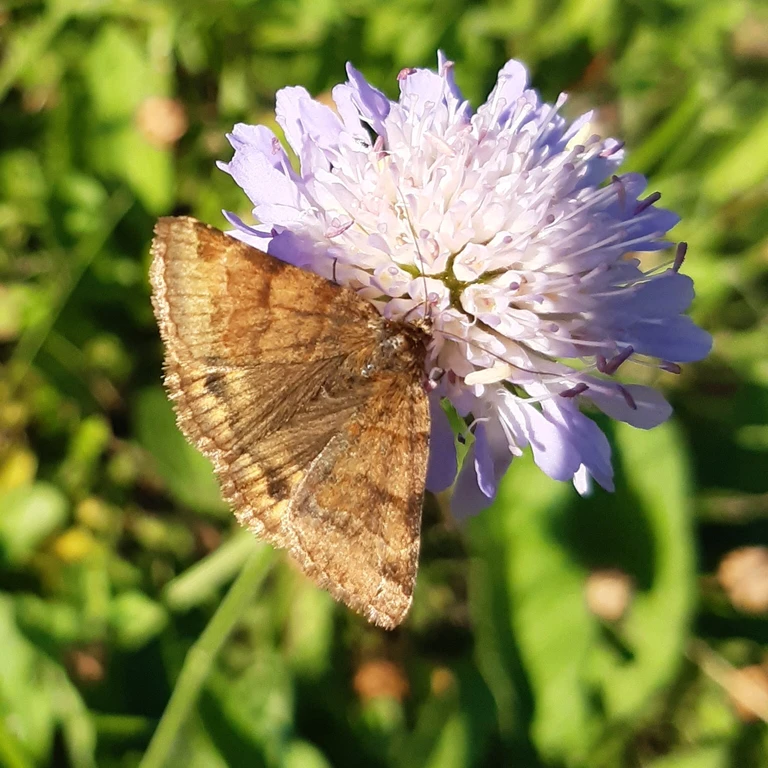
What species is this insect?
Euclidia glyphica
